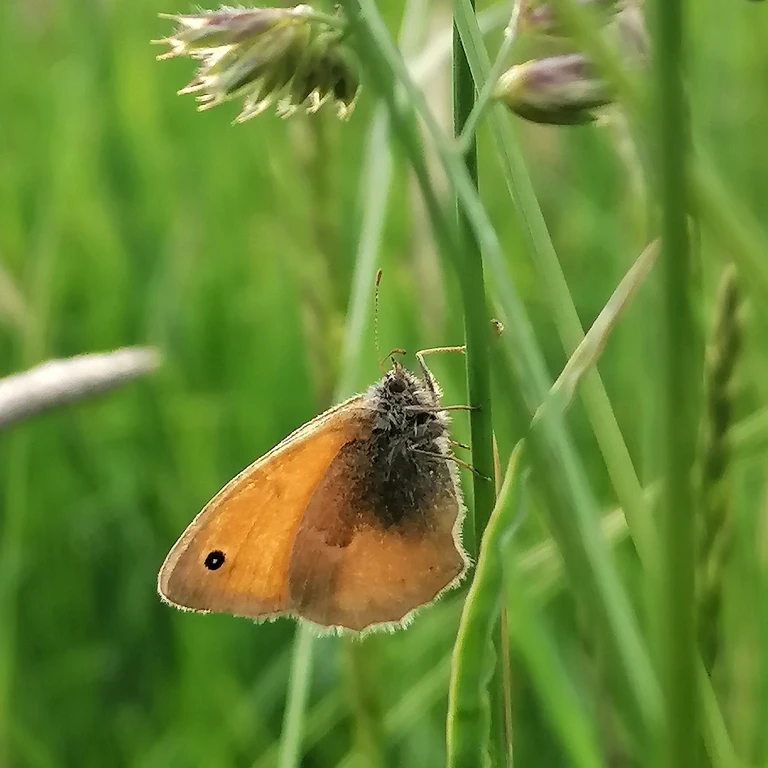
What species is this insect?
Coenonympha pamphilus
